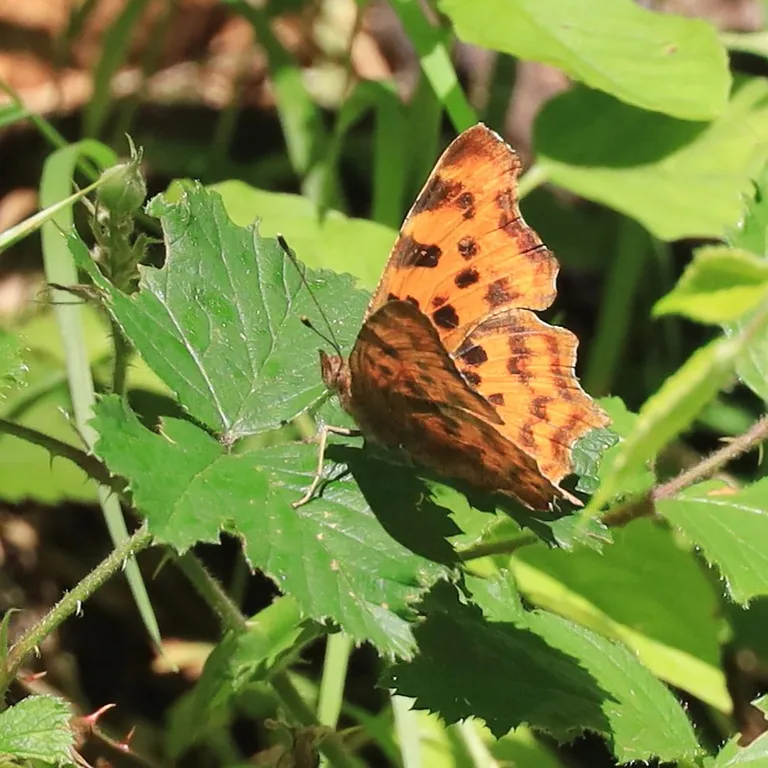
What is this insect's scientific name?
Polygonia c-album
